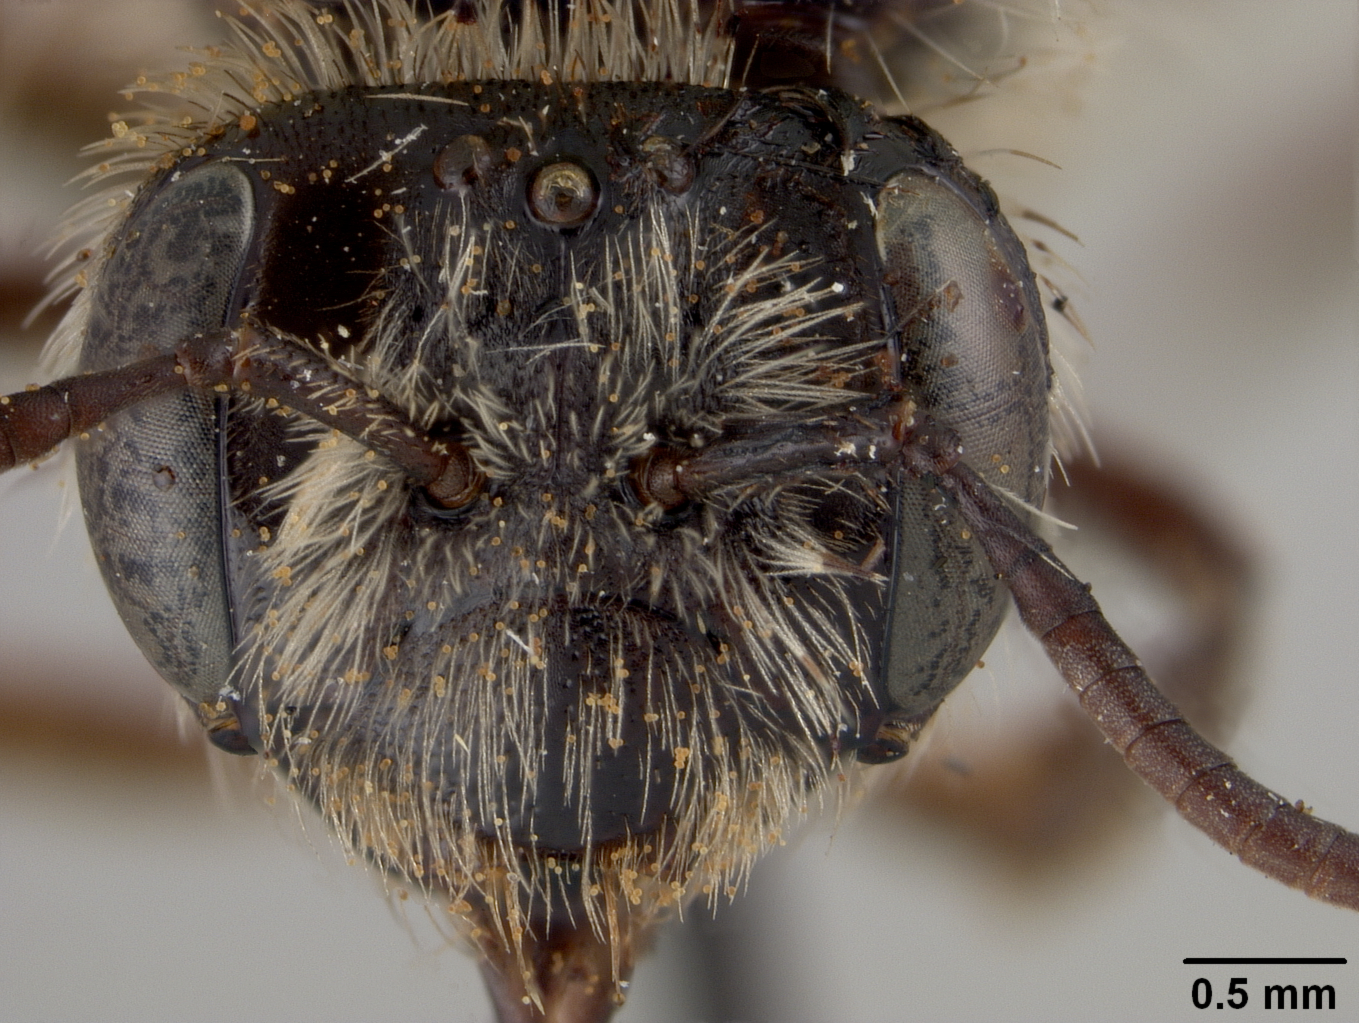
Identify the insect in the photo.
Andrena specularia
